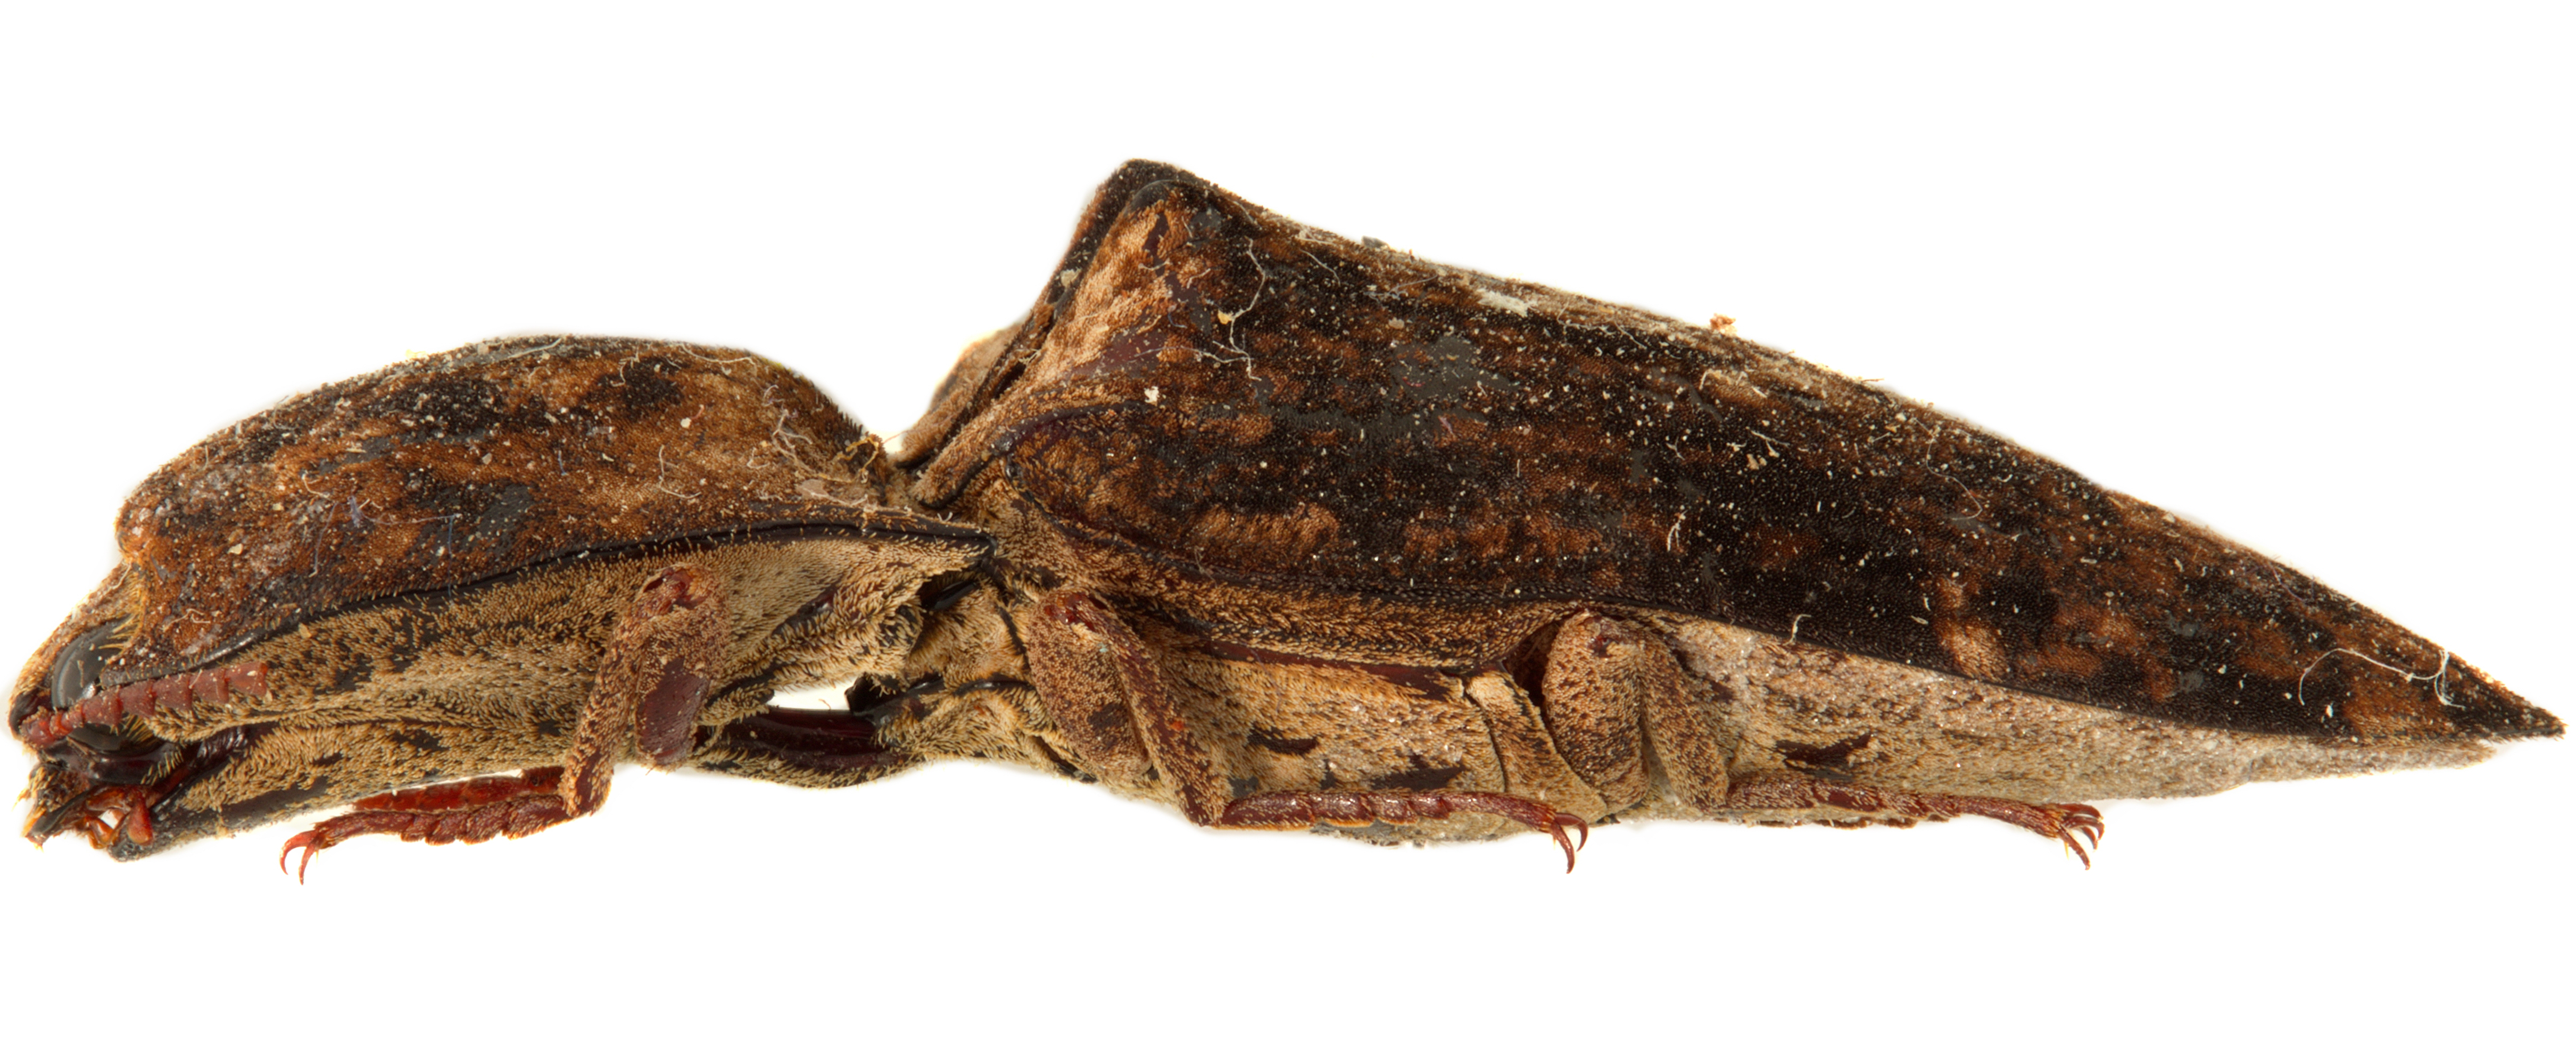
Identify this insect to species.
Cryptalaus cerastes (also Alaus cerastes)
